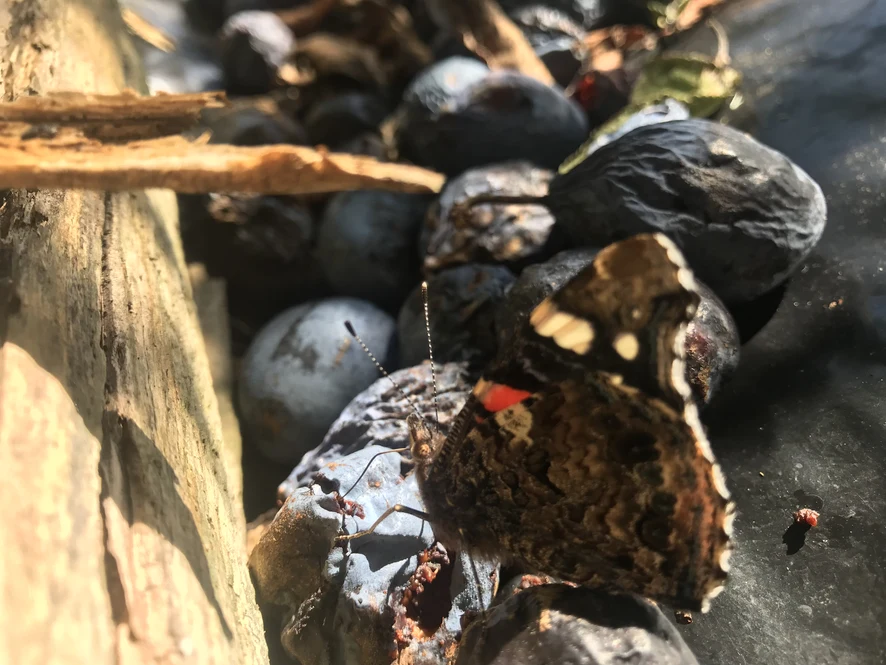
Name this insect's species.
Vanessa atalanta
